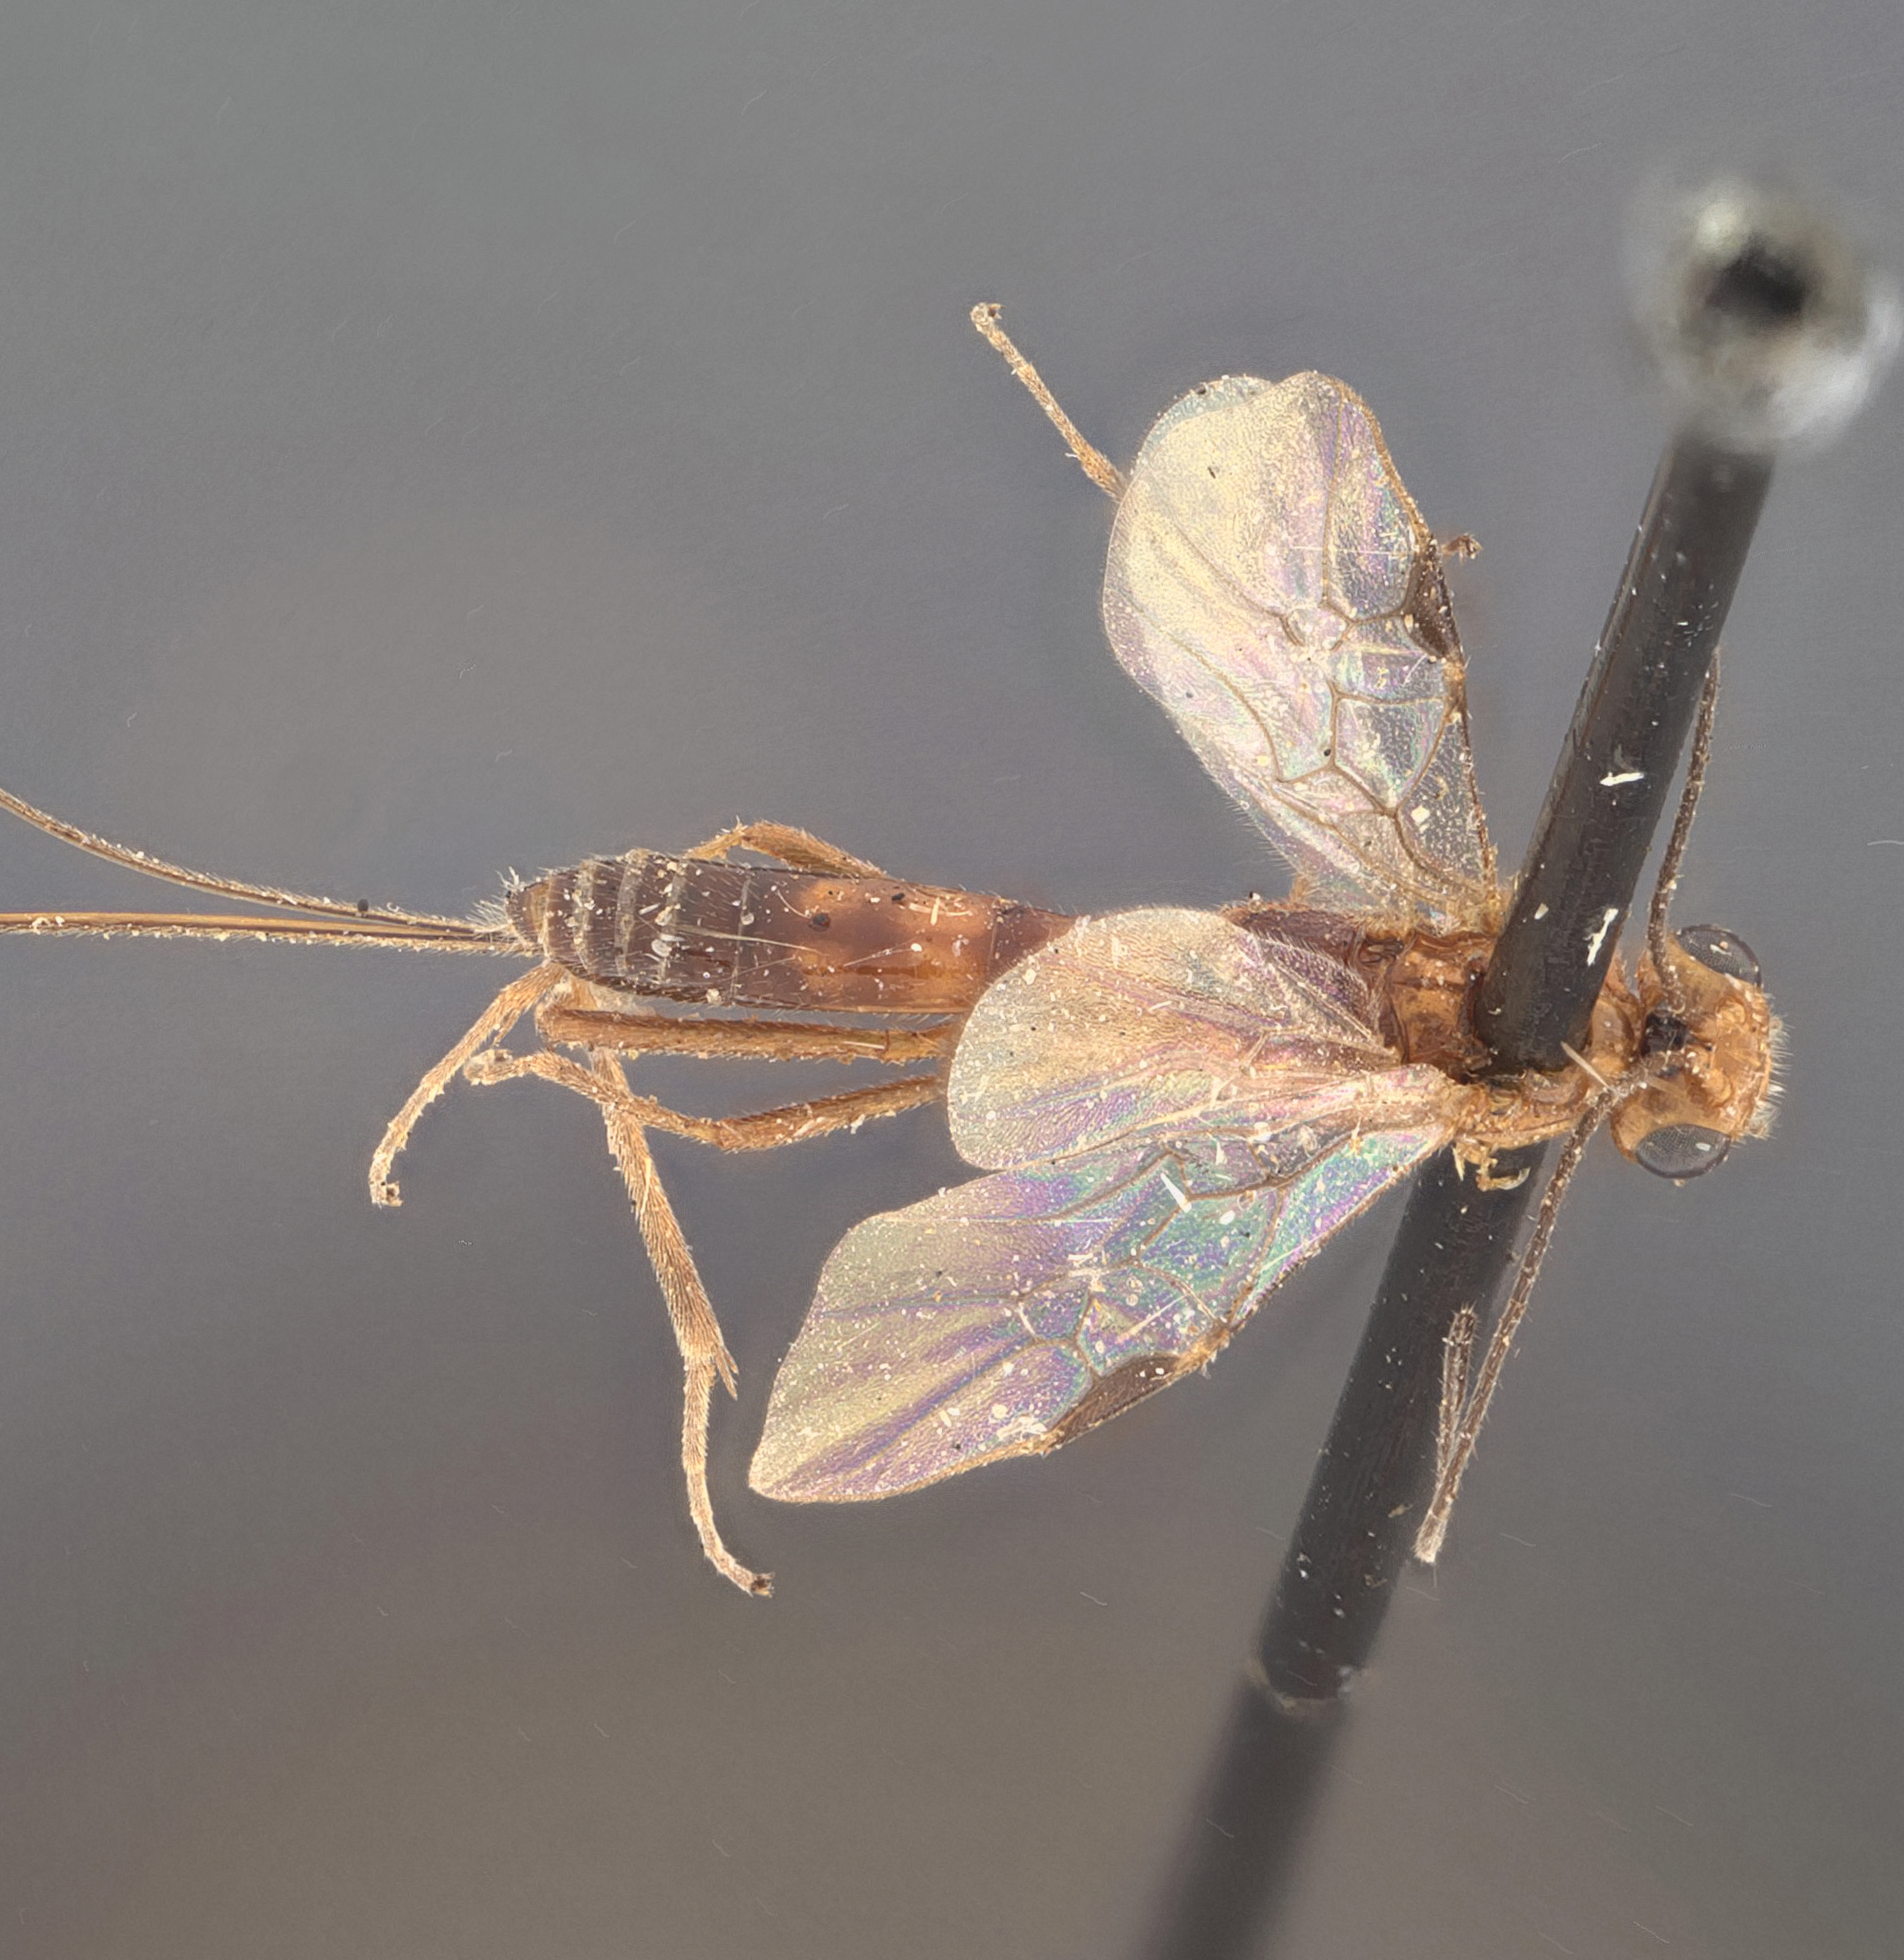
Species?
Macrocentrus pulchripennis
